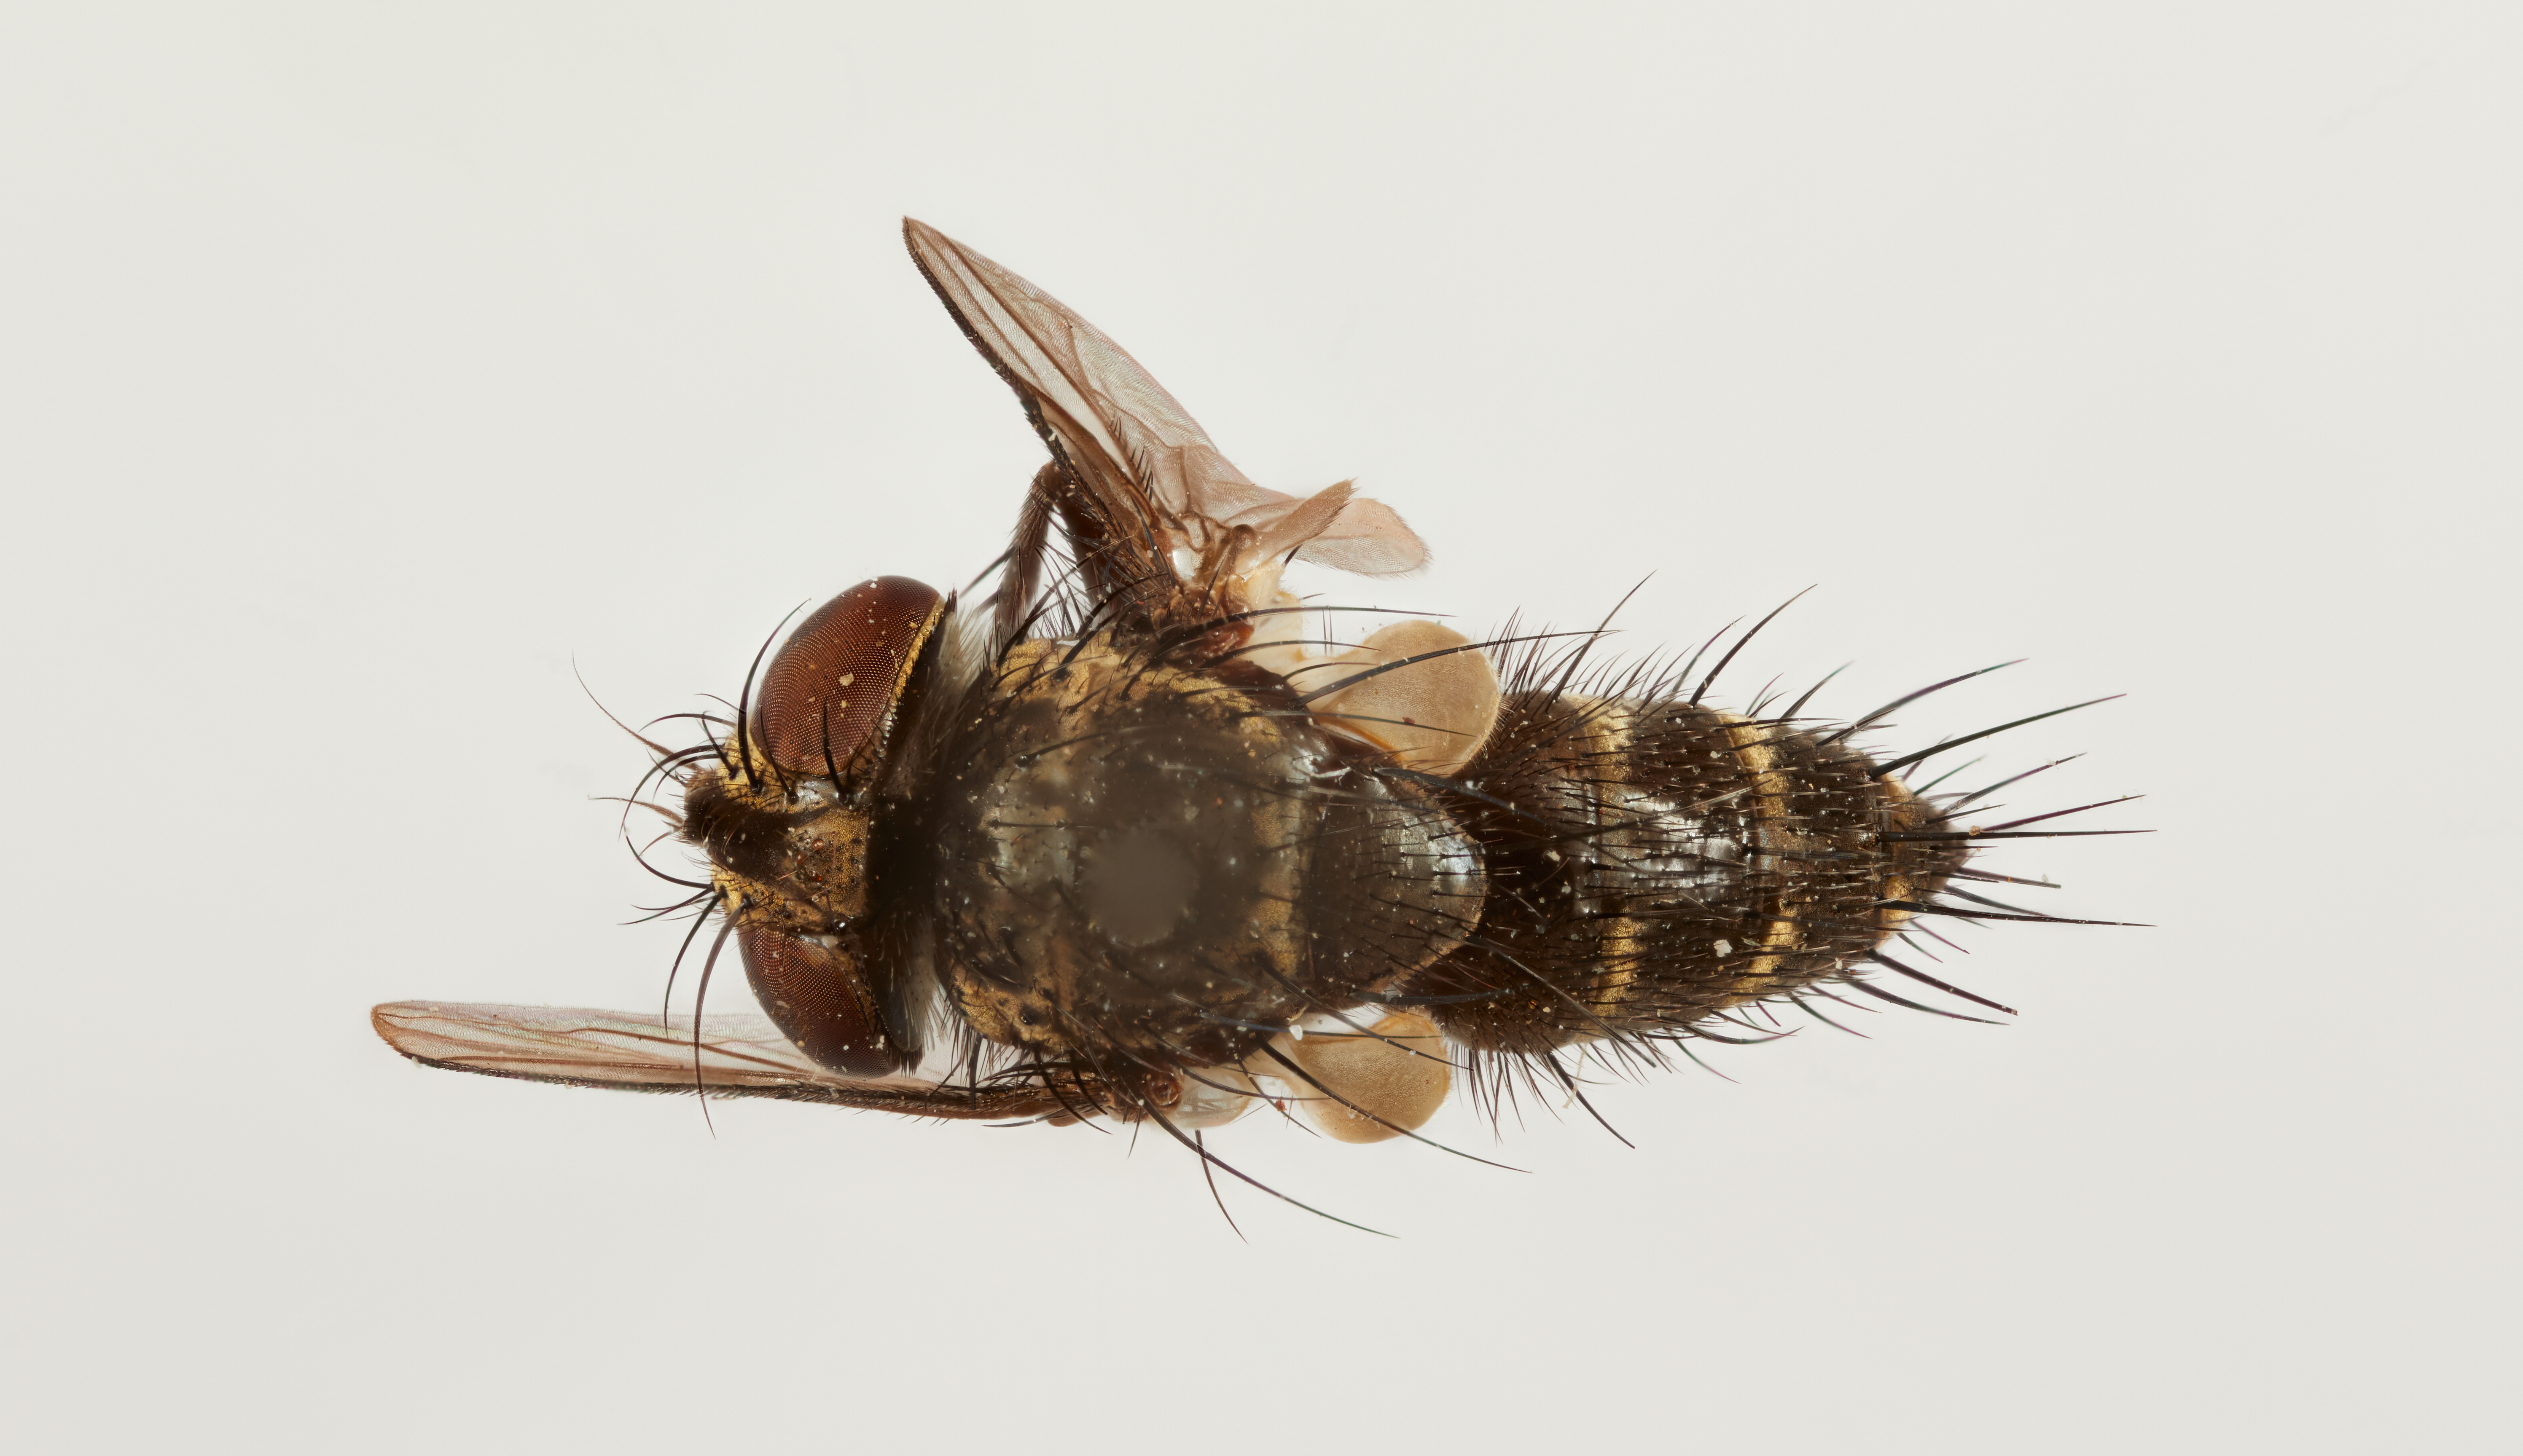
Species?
Chaetodoria conica
